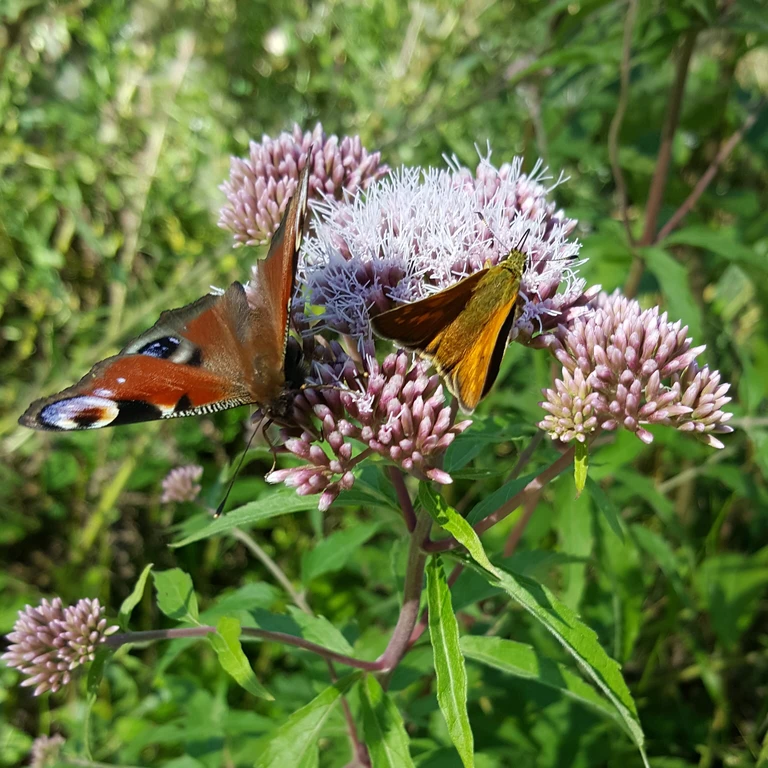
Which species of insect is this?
Aglais io
